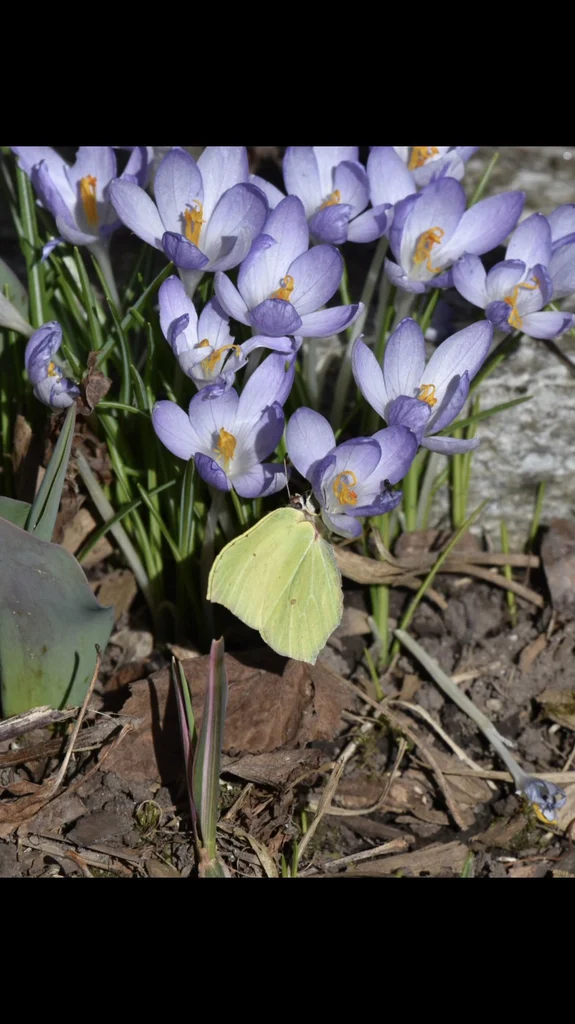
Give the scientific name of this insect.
Gonepteryx rhamni
